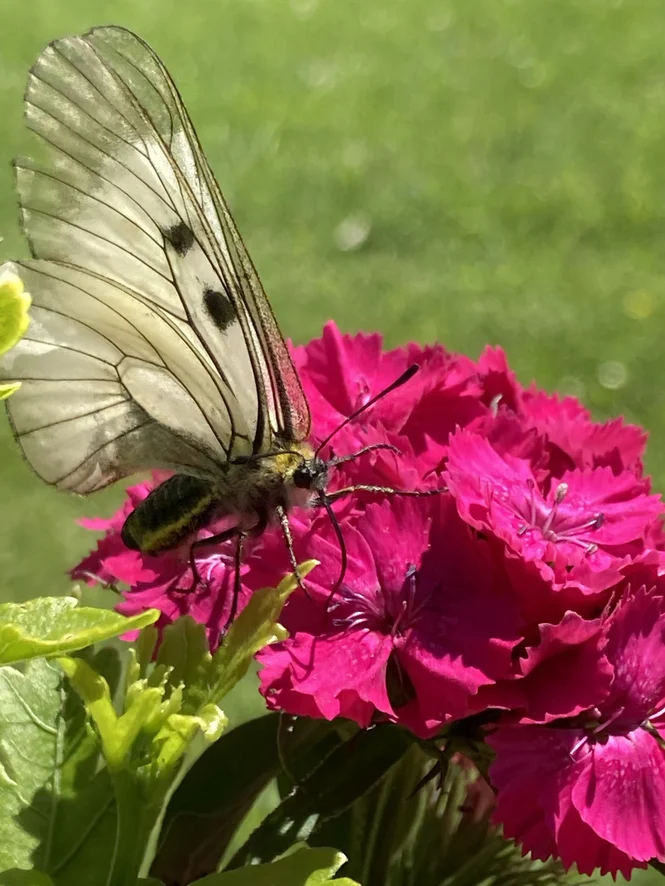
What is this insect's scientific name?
Parnassius mnemosyne
